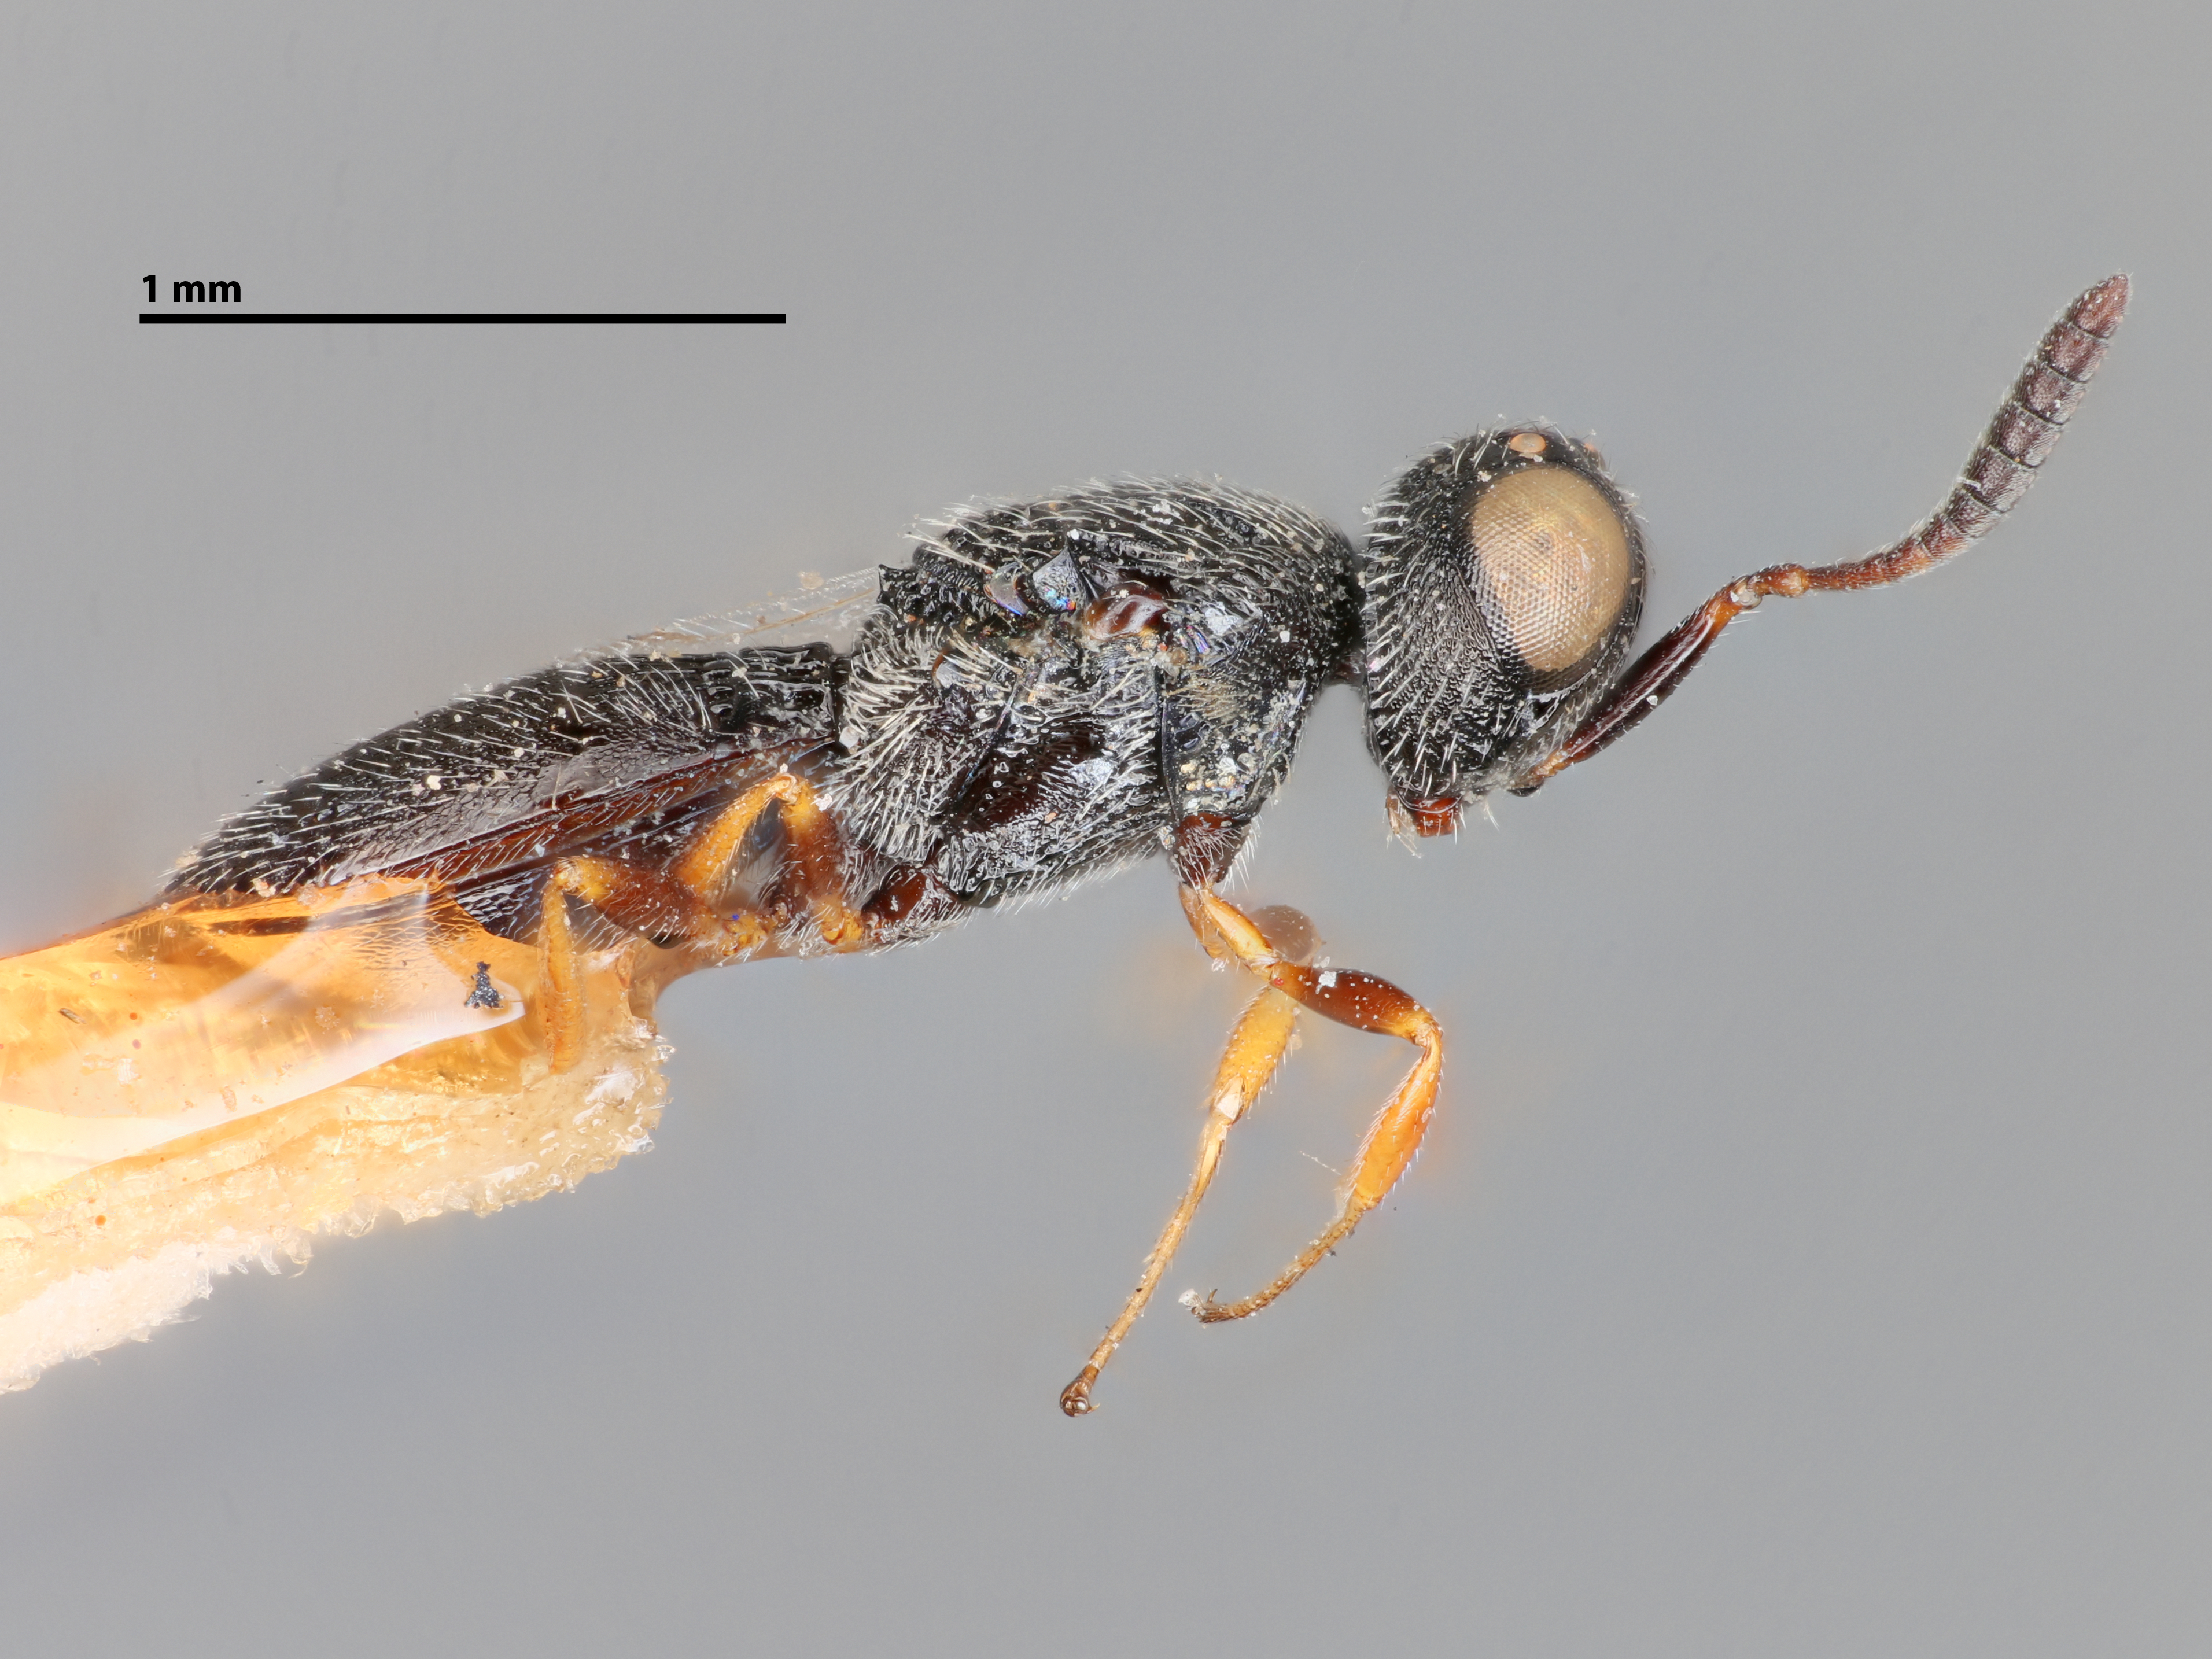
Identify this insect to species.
Baryconus diversus
